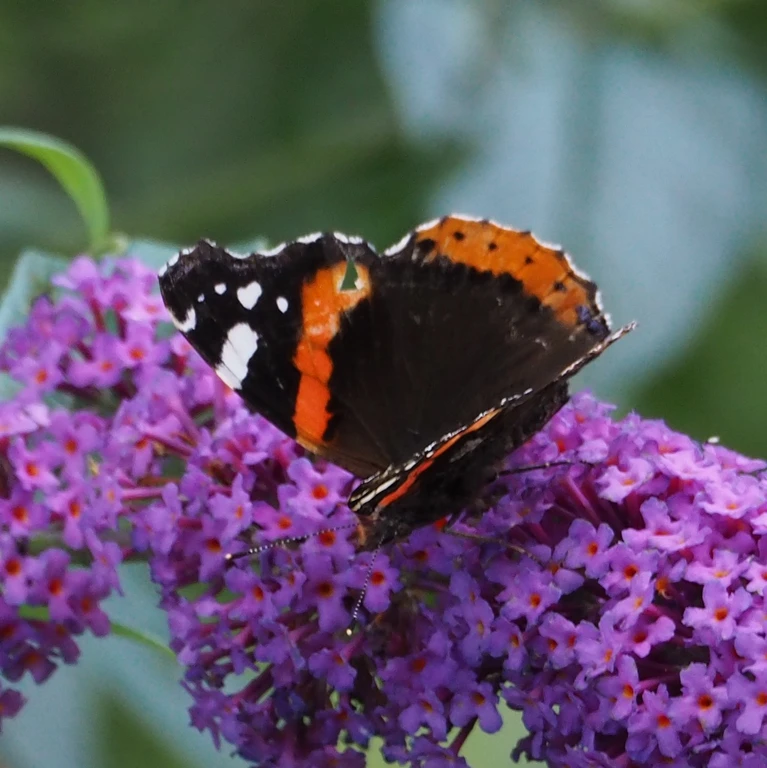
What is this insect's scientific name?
Vanessa atalanta
